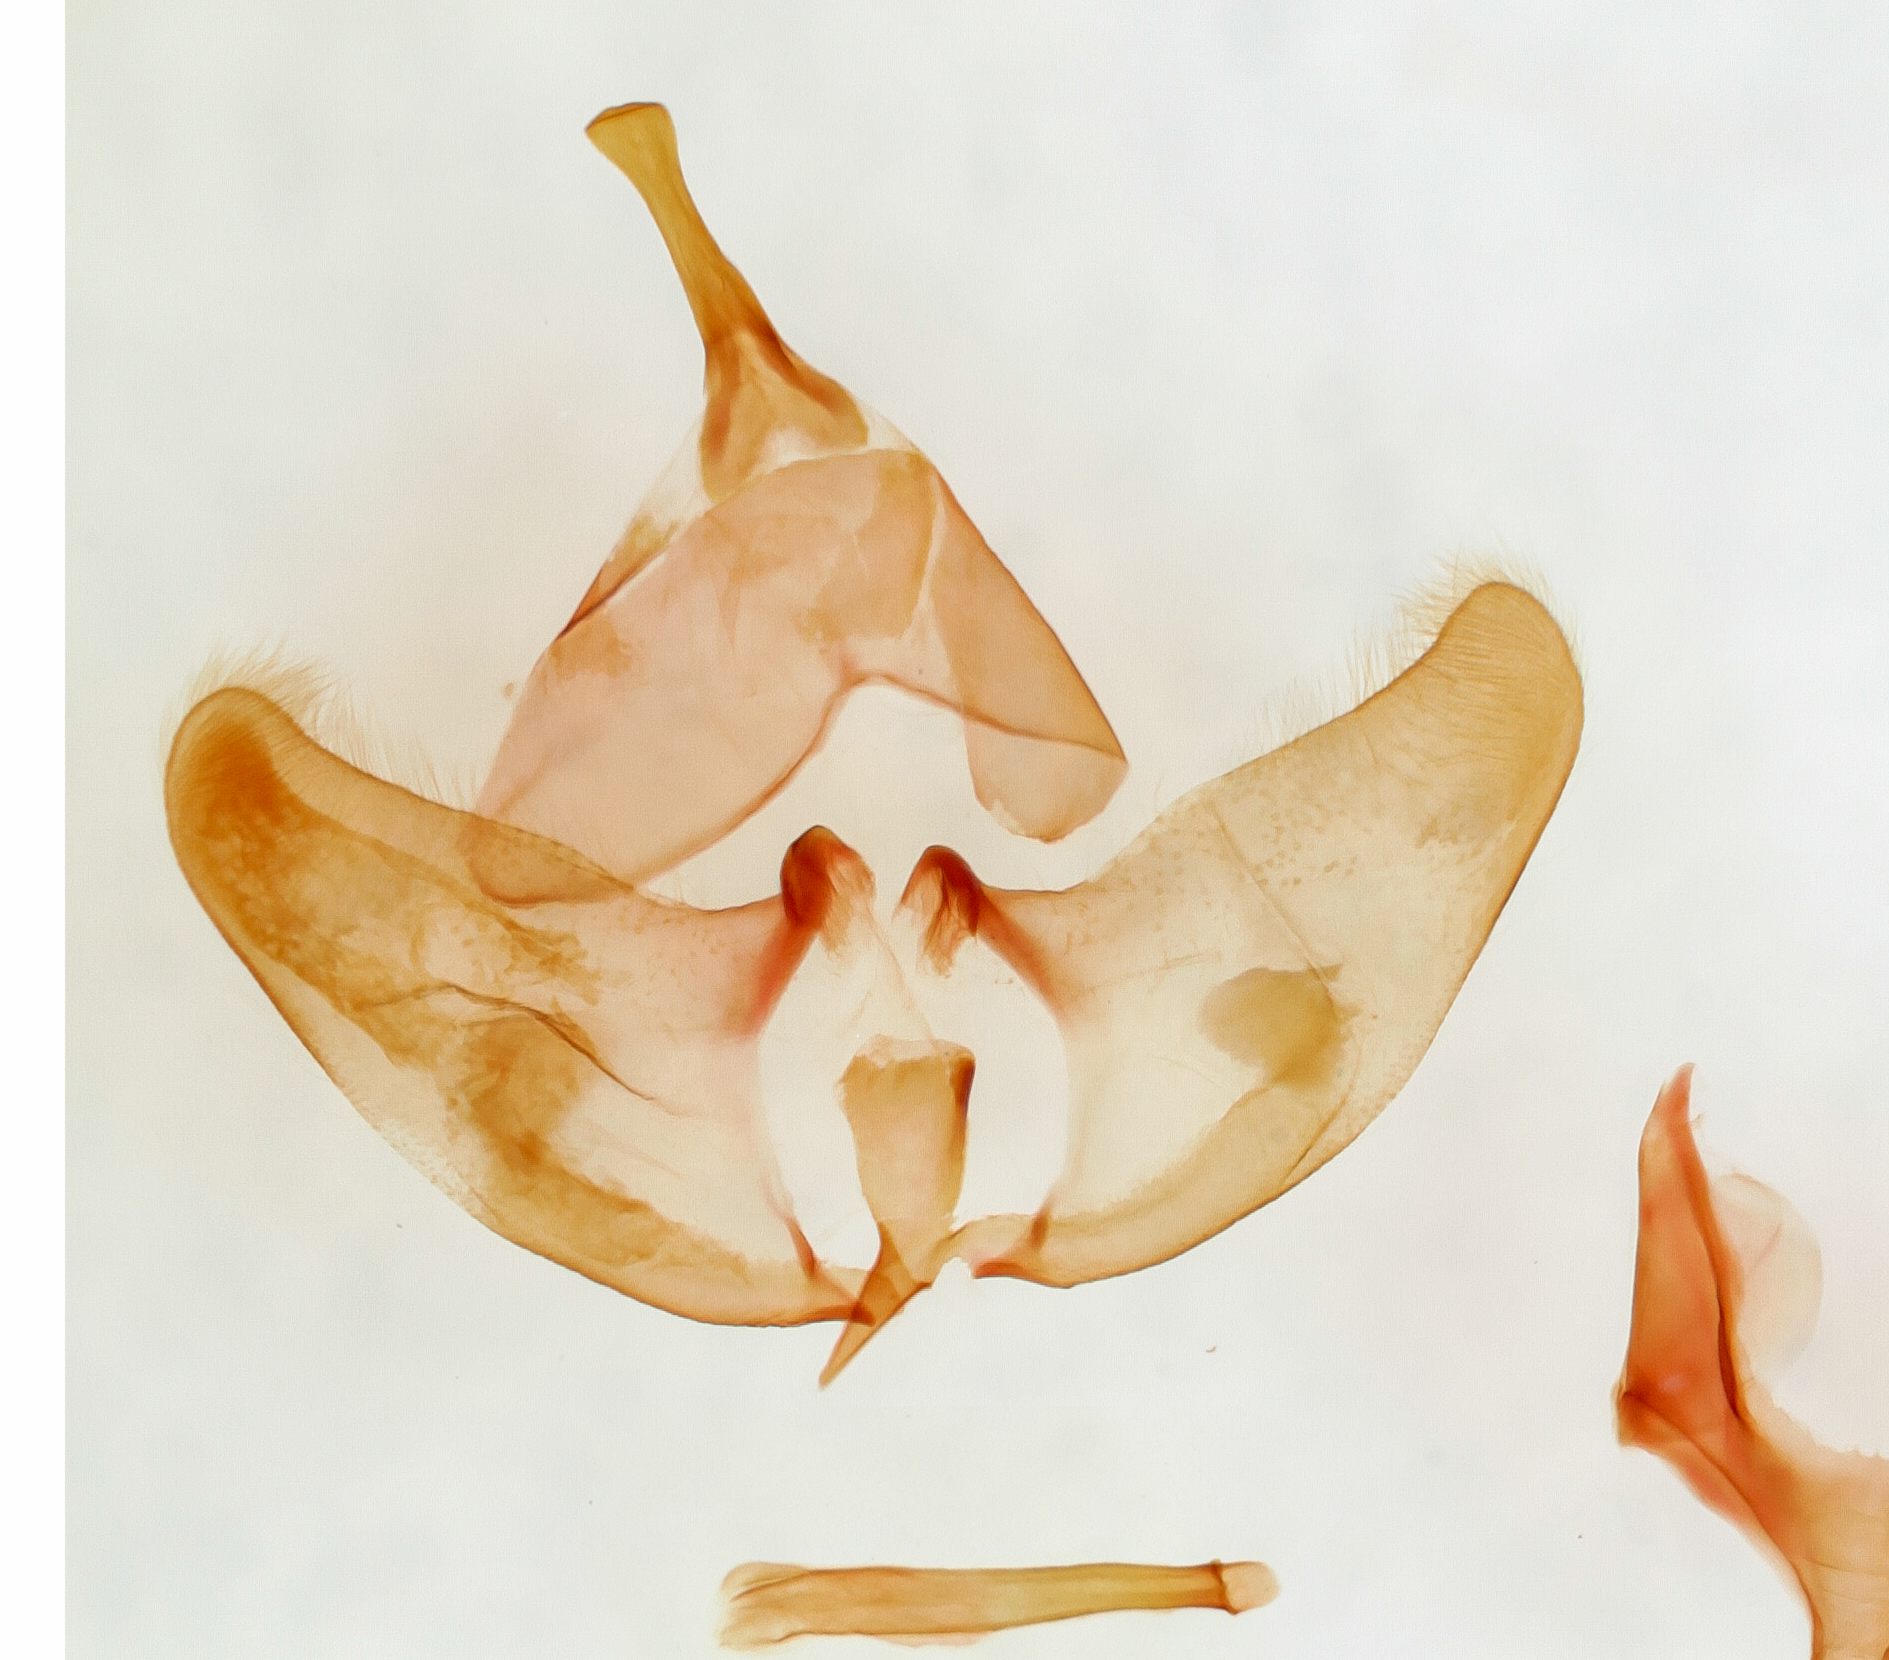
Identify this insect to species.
Givira durangona (also Eugivira durangona)
